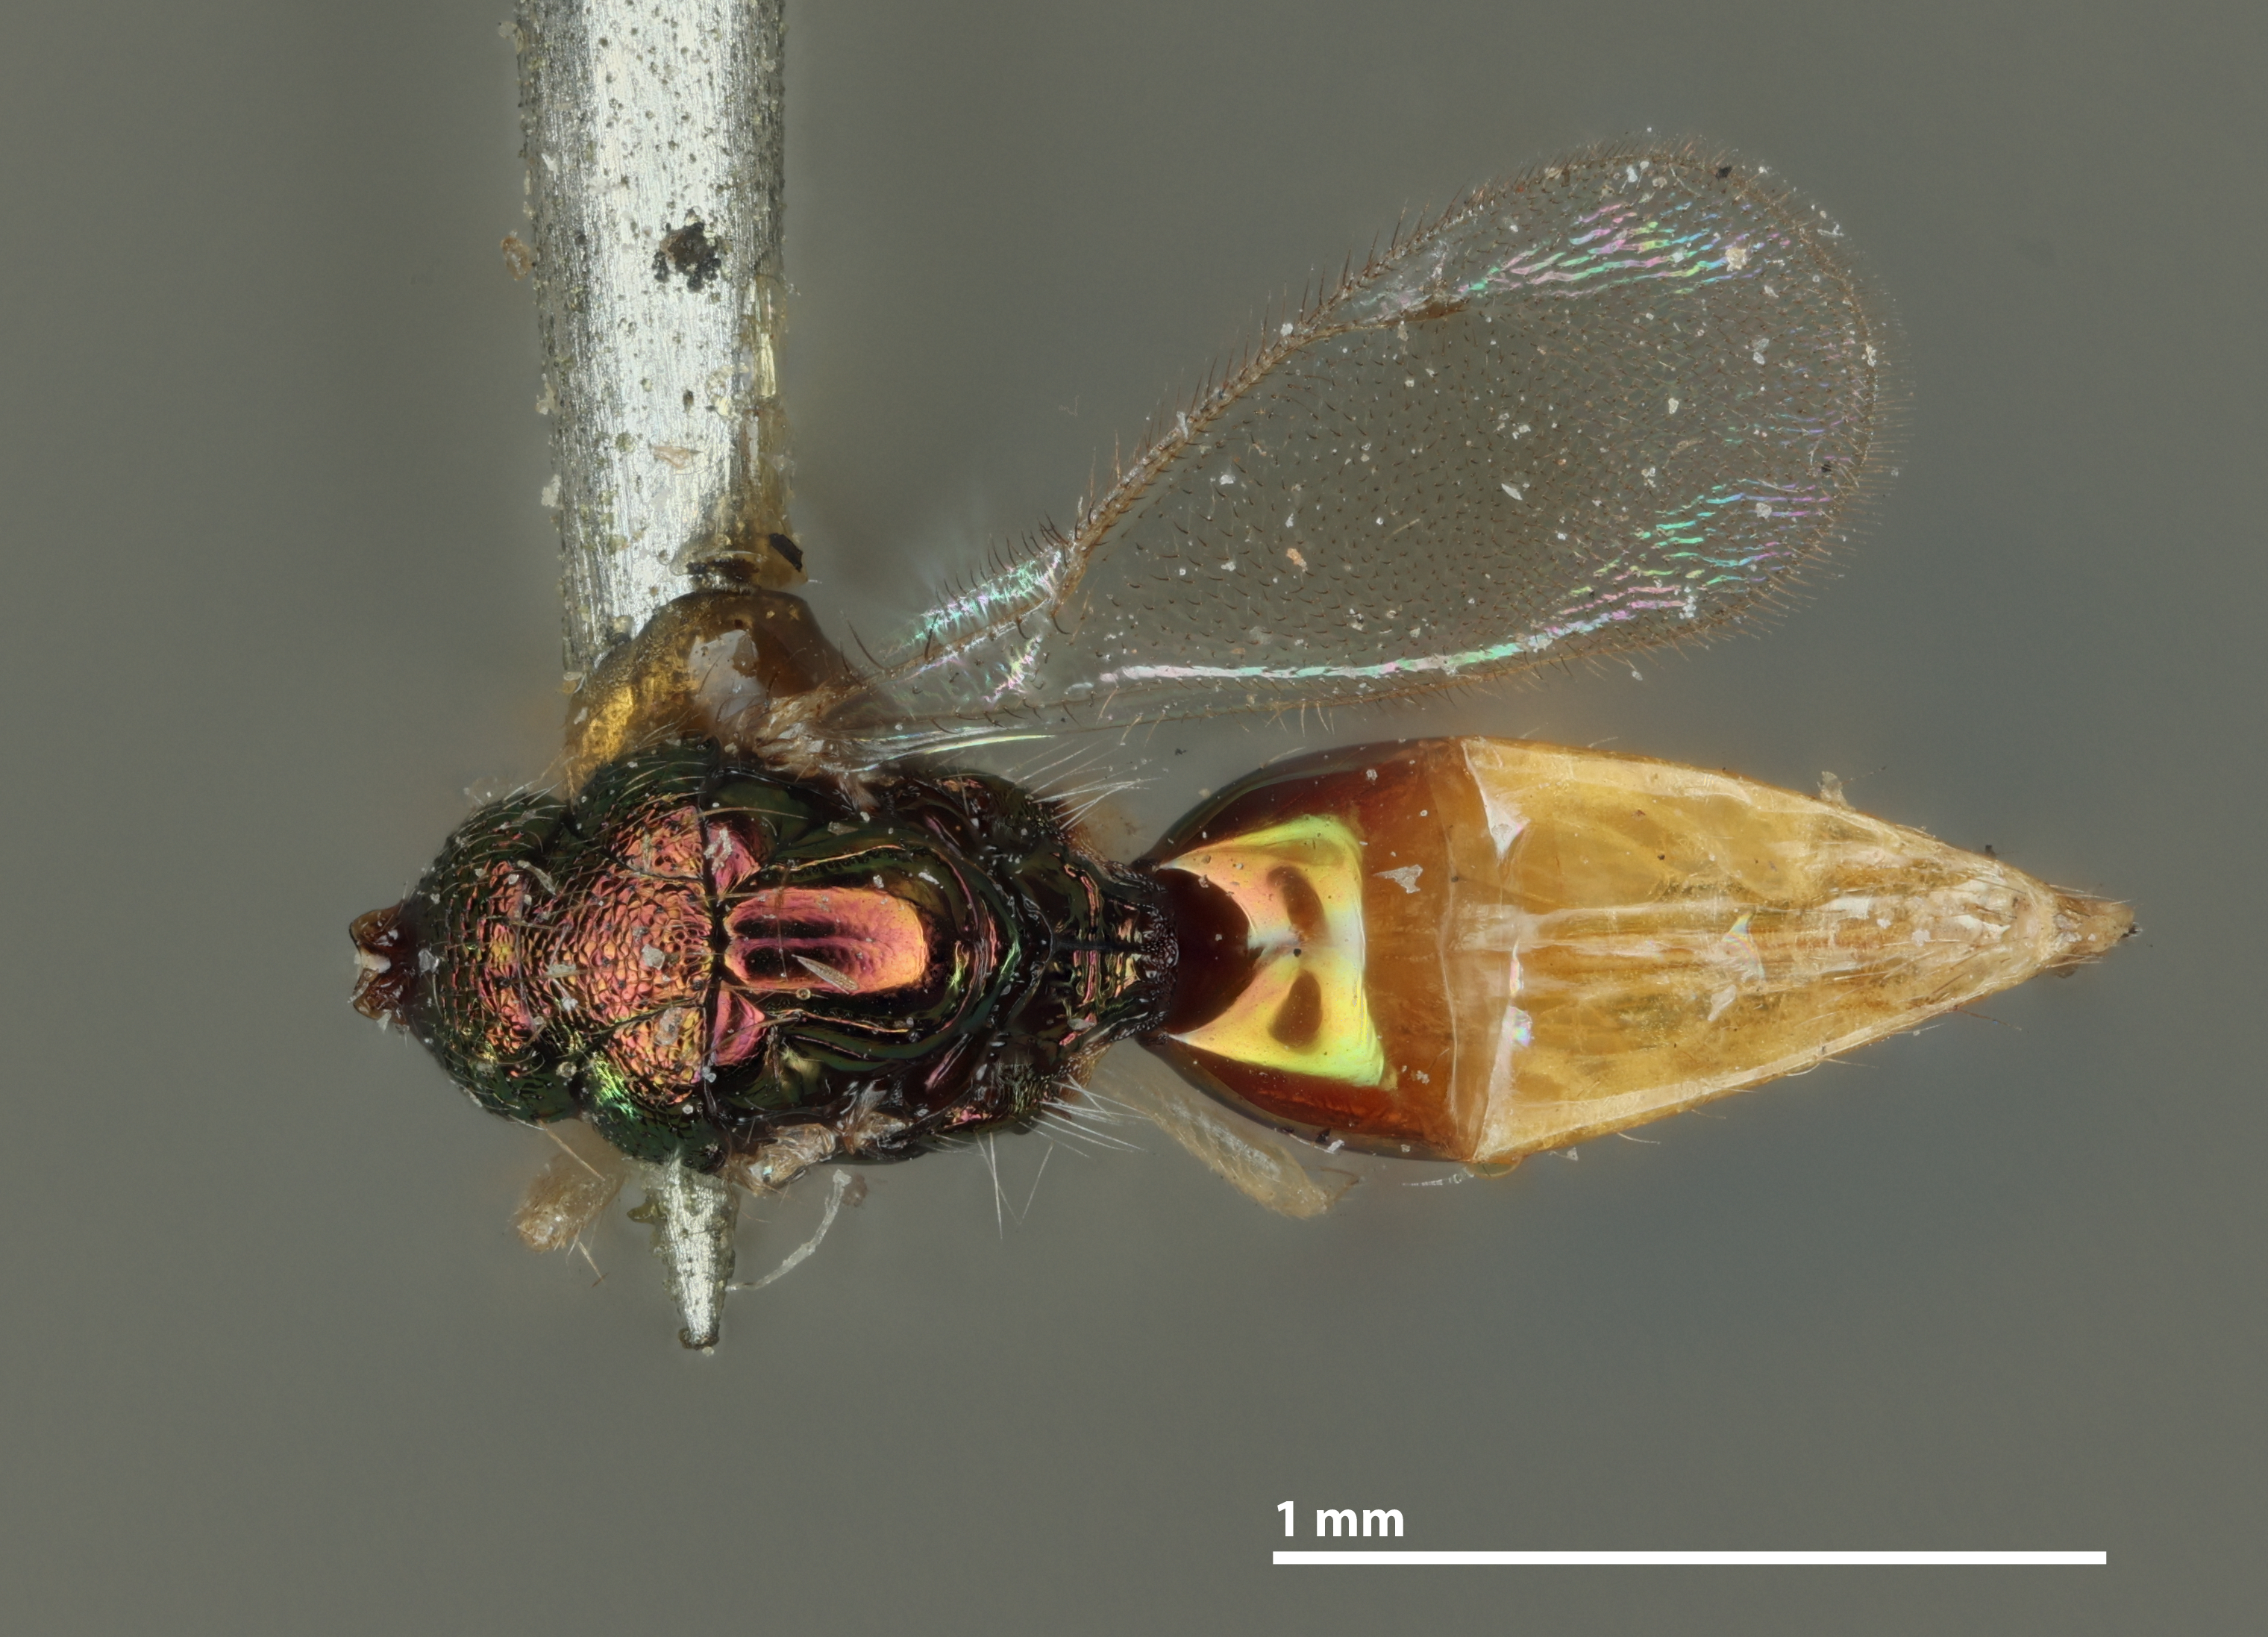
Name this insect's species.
Sympiesomorphelleus trisulcus
